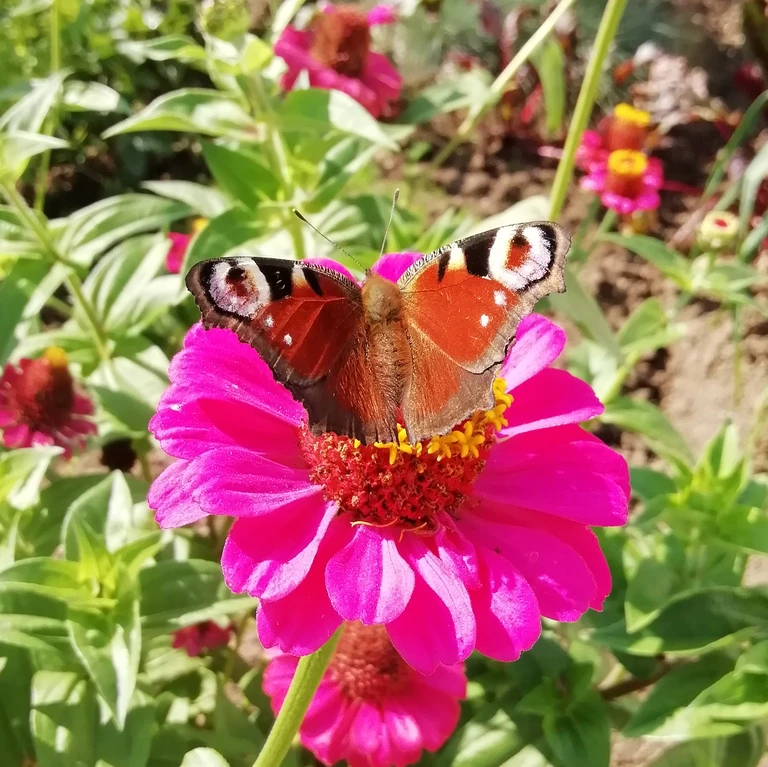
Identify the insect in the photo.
Aglais io
